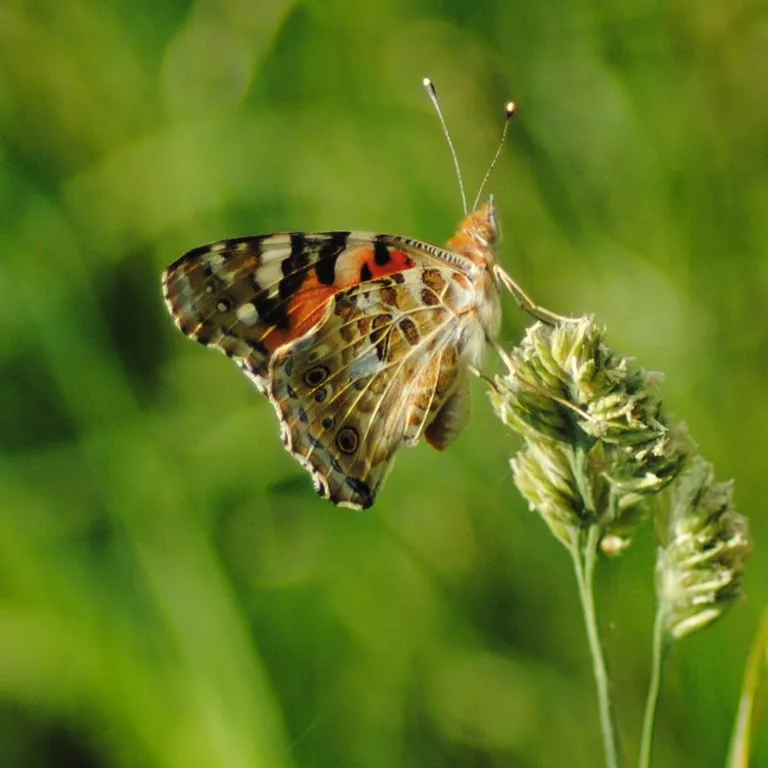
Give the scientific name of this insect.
Vanessa cardui
